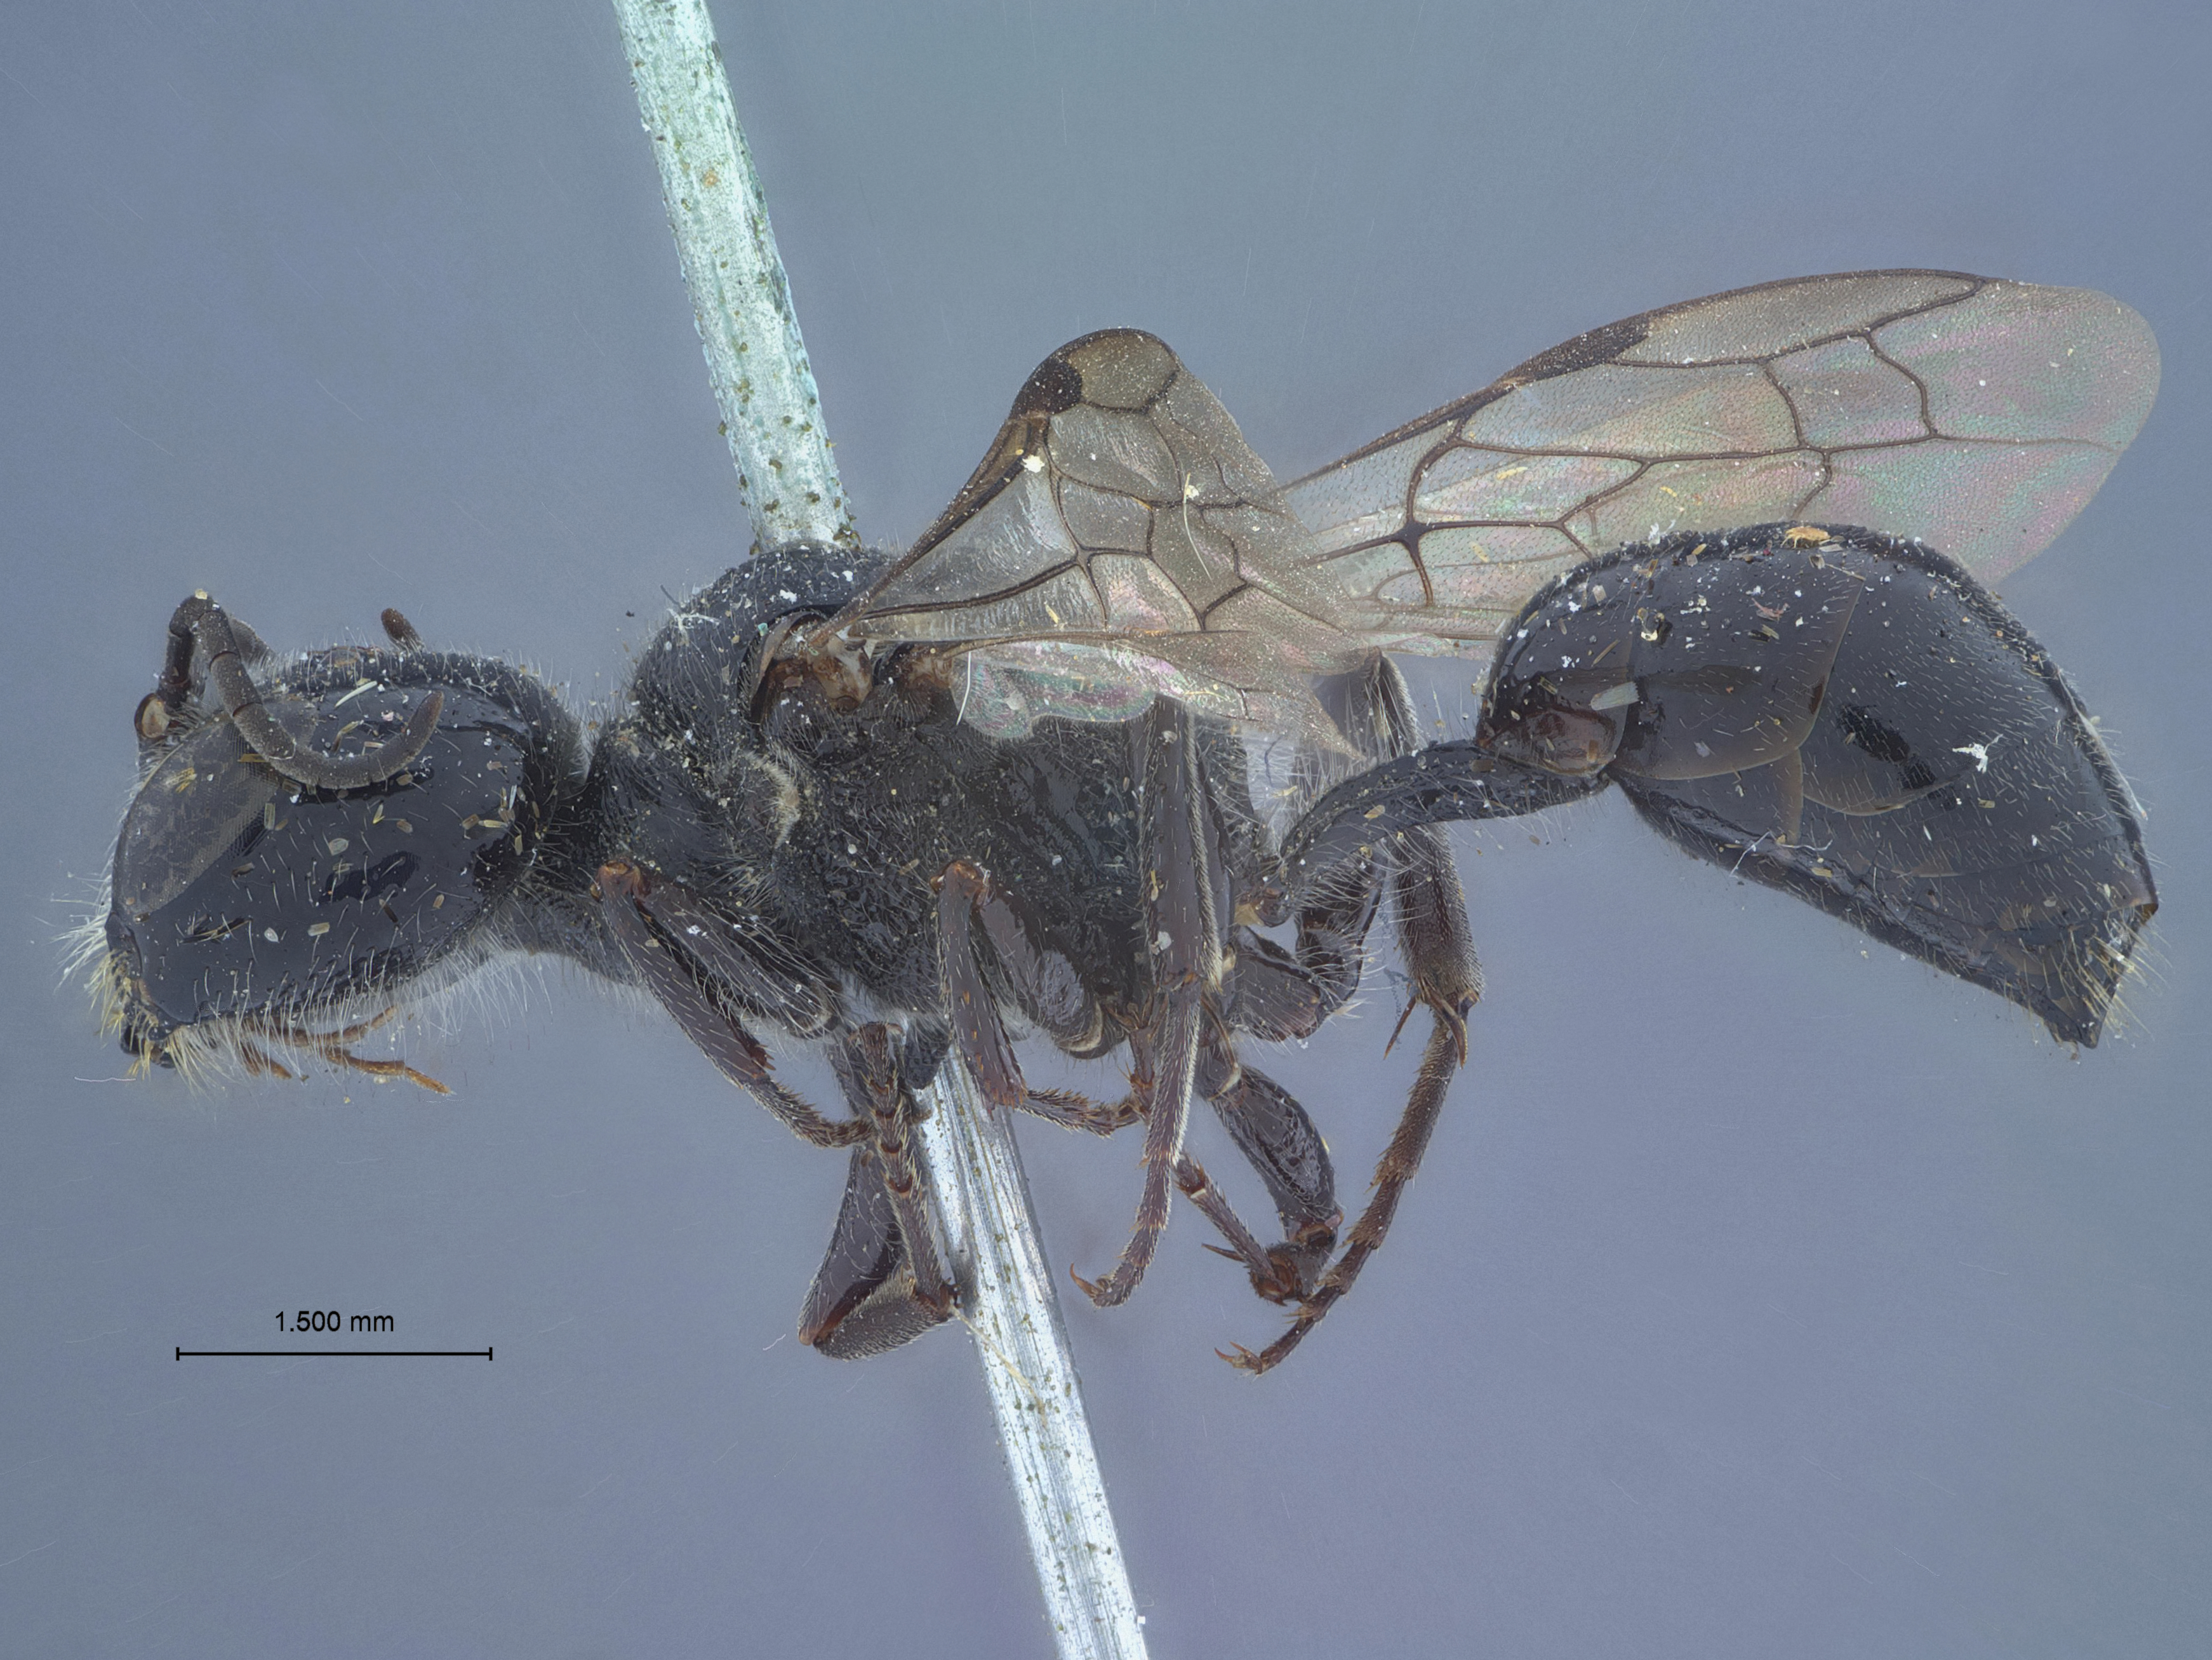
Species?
Pemphredon foxii
